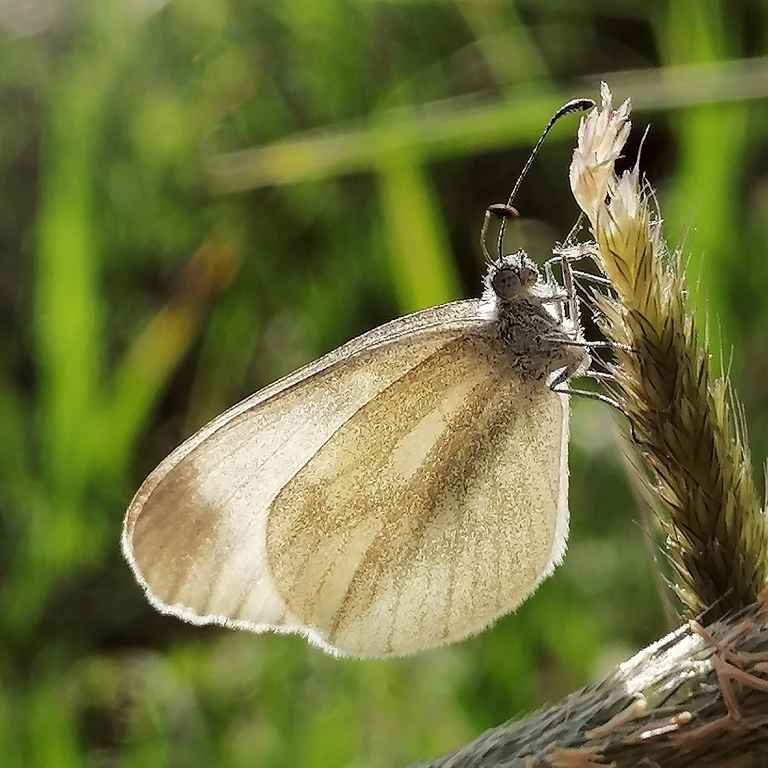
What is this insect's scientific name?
Leptidea sinapis/juvernica
